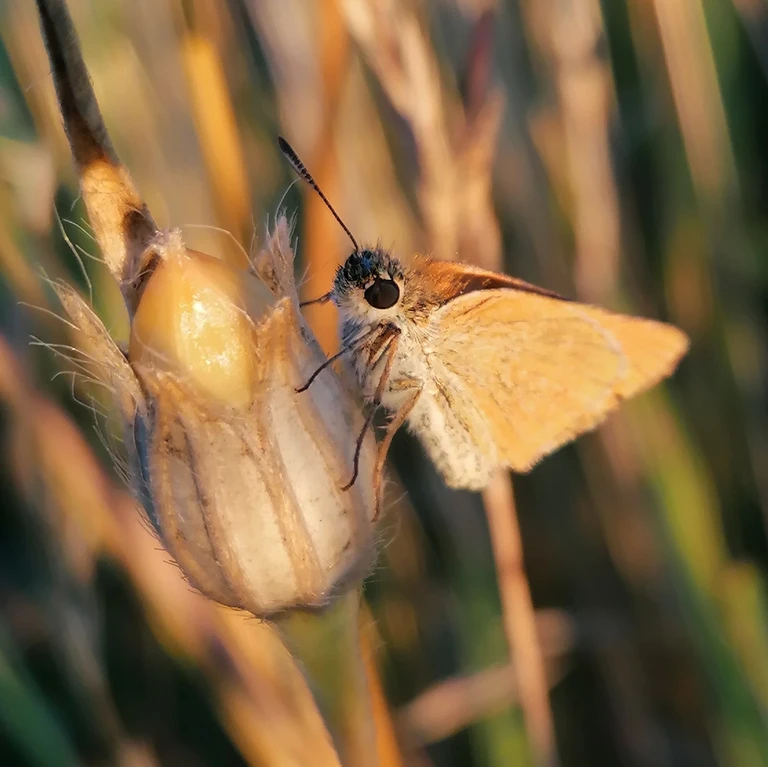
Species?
Thymelicus lineola
